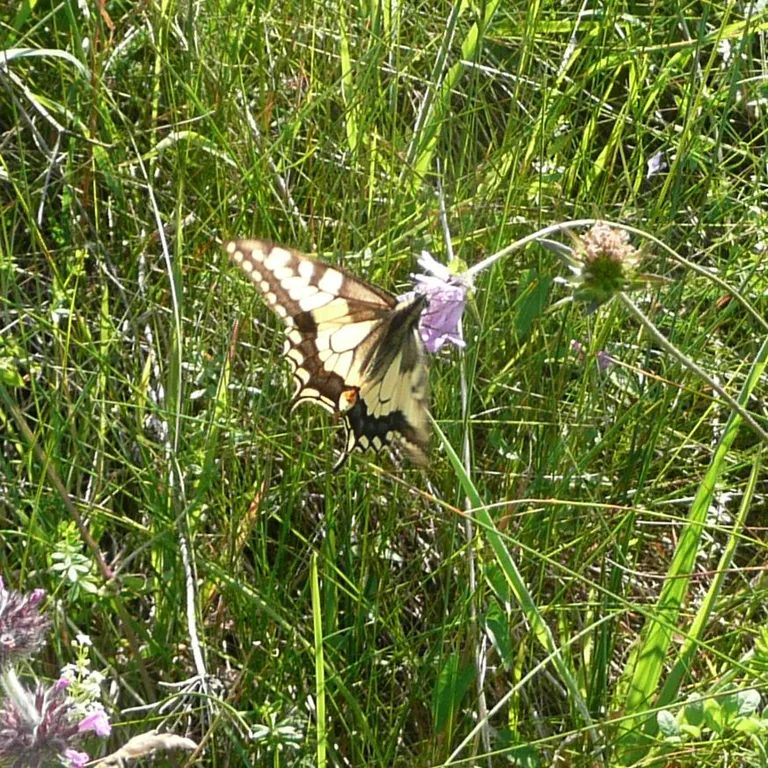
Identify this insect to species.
Papilio machaon
